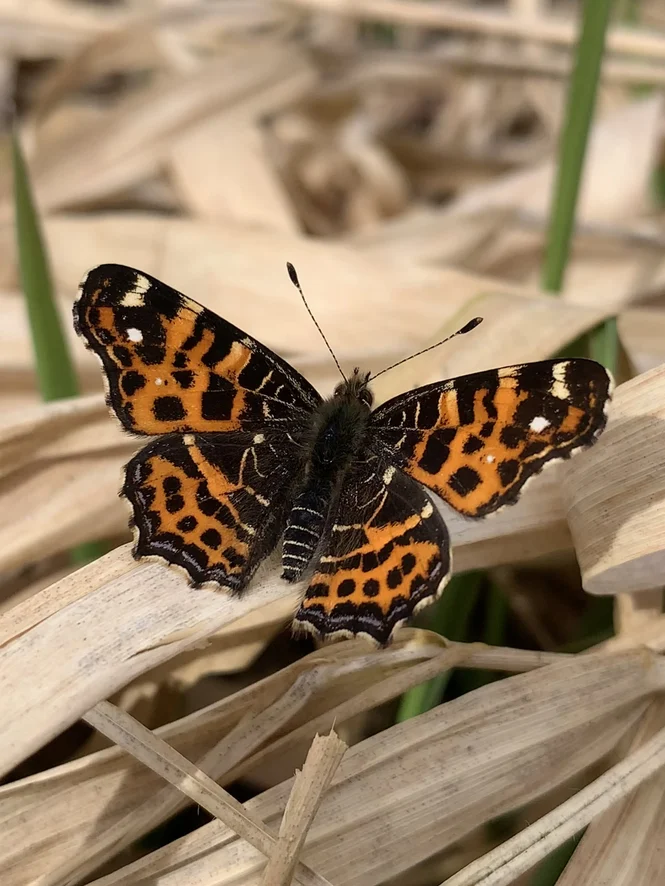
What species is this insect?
Araschnia levana
